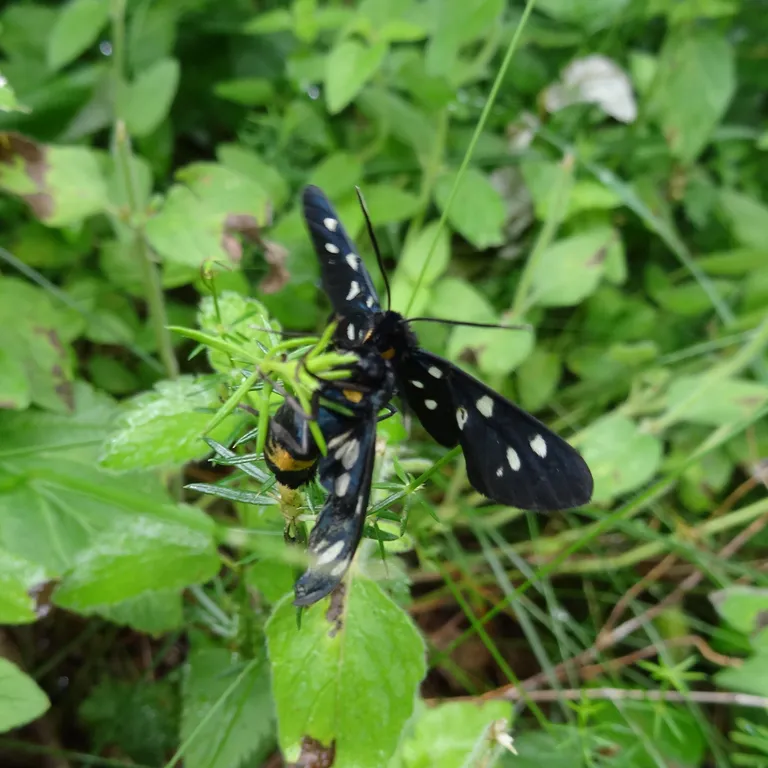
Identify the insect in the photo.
Amata phegea
